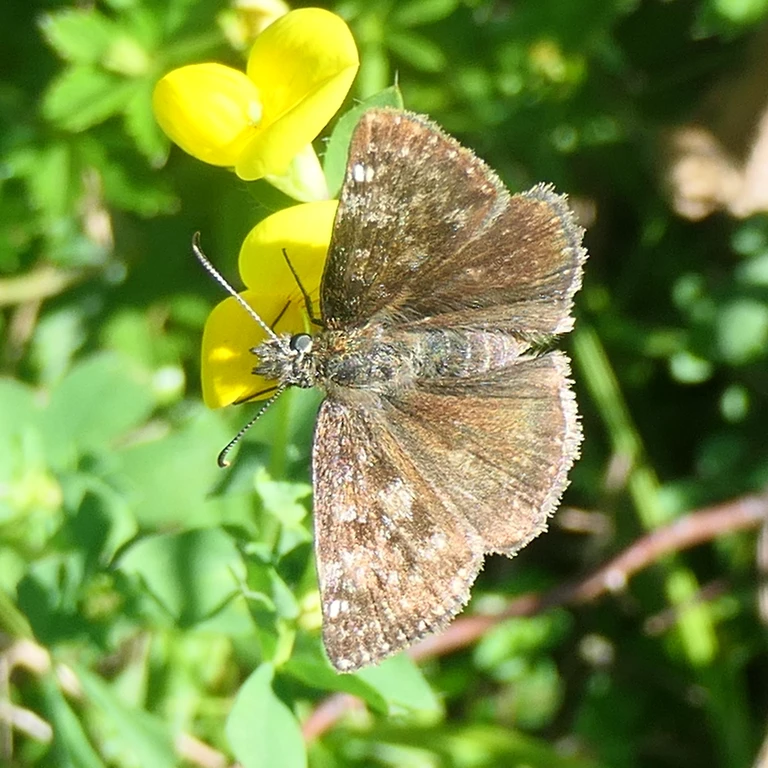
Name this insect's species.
Erynnis tages
